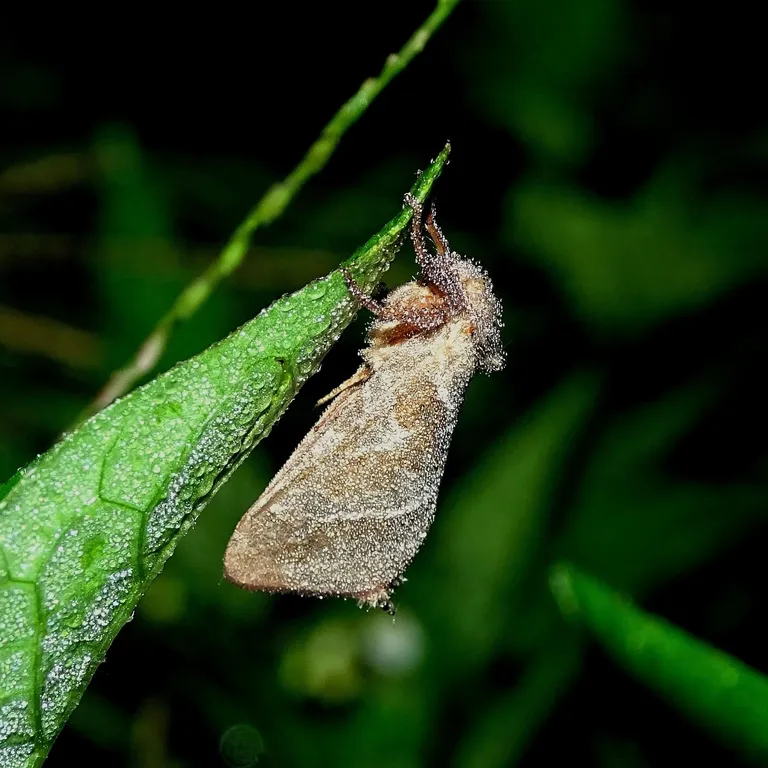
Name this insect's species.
Triodia sylvina
